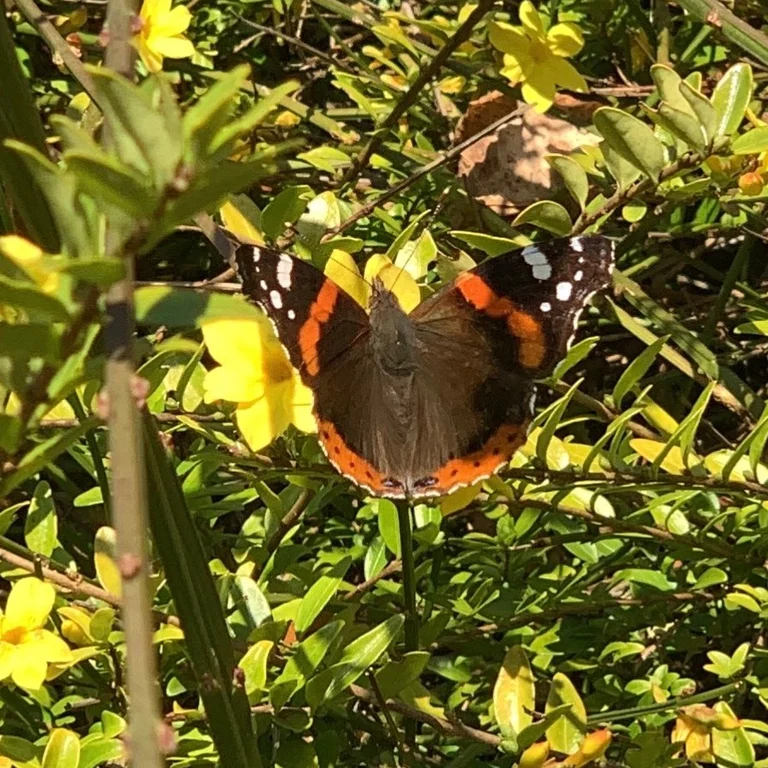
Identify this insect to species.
Vanessa atalanta
